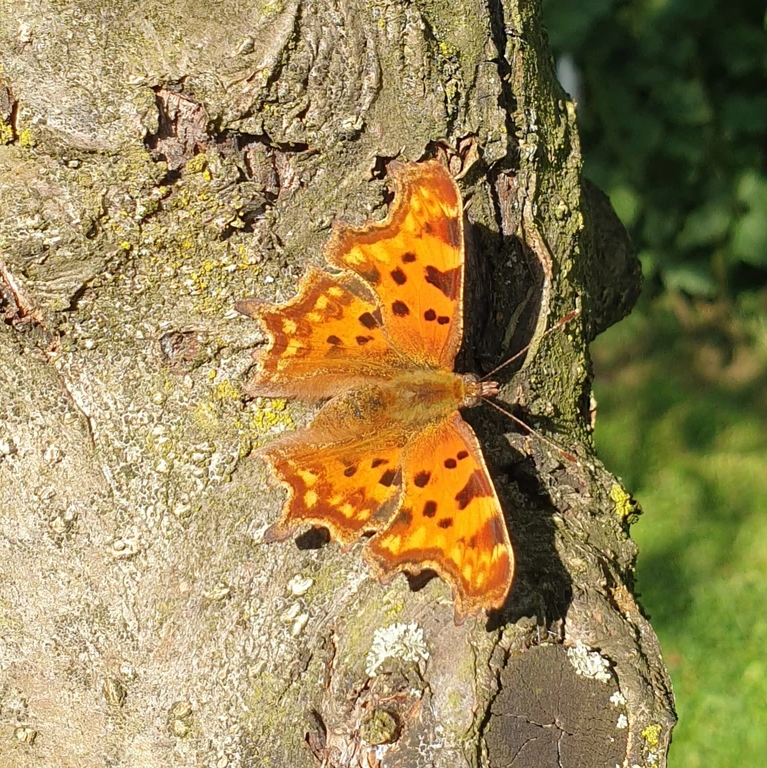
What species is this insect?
Polygonia c-album
